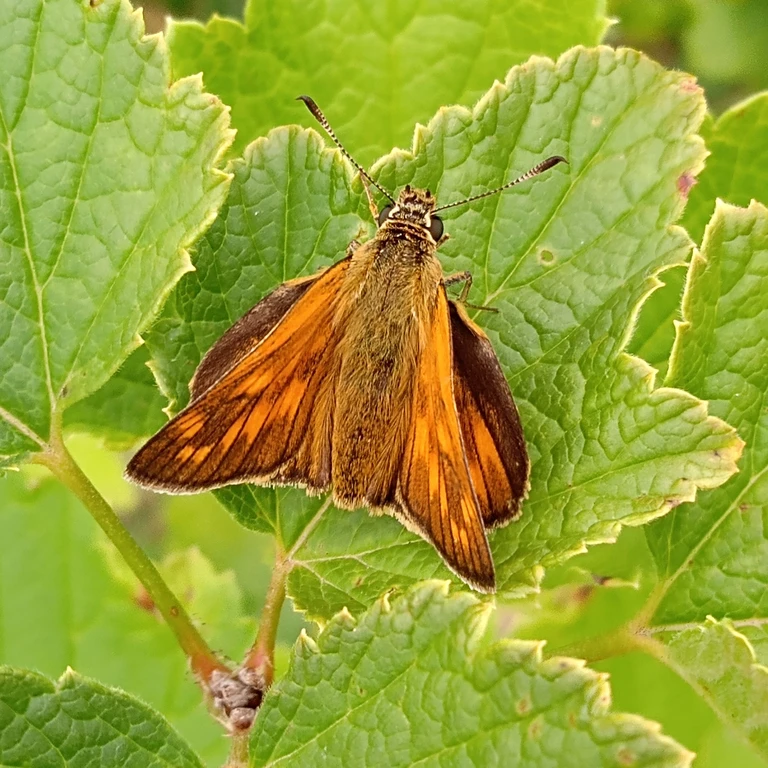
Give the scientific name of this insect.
Ochlodes sylvanus (also Ochlodes venata)
